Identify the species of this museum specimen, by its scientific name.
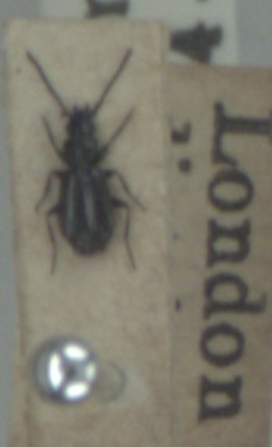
Microlestes maurus
